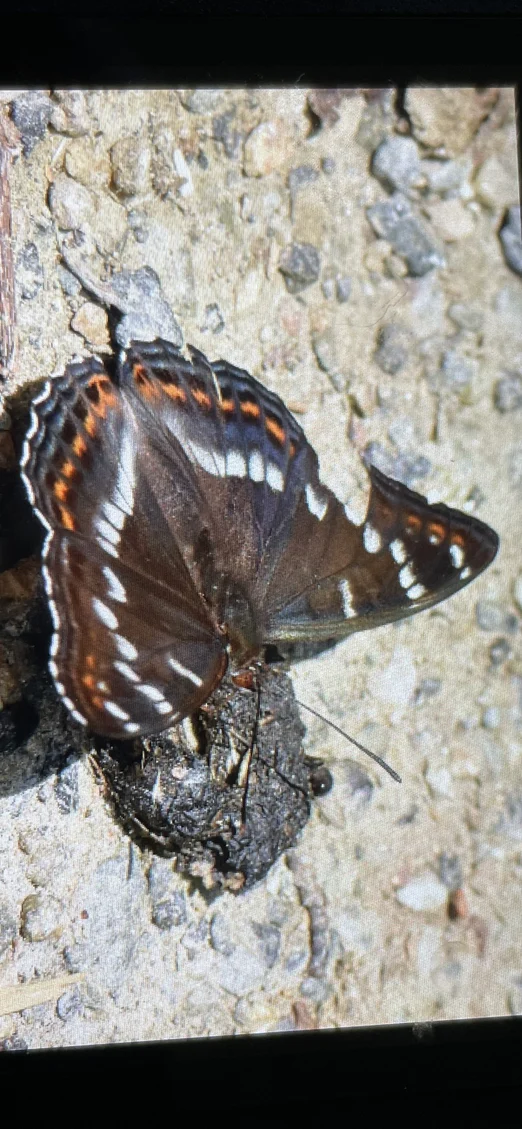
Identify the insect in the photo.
Limenitis populi
